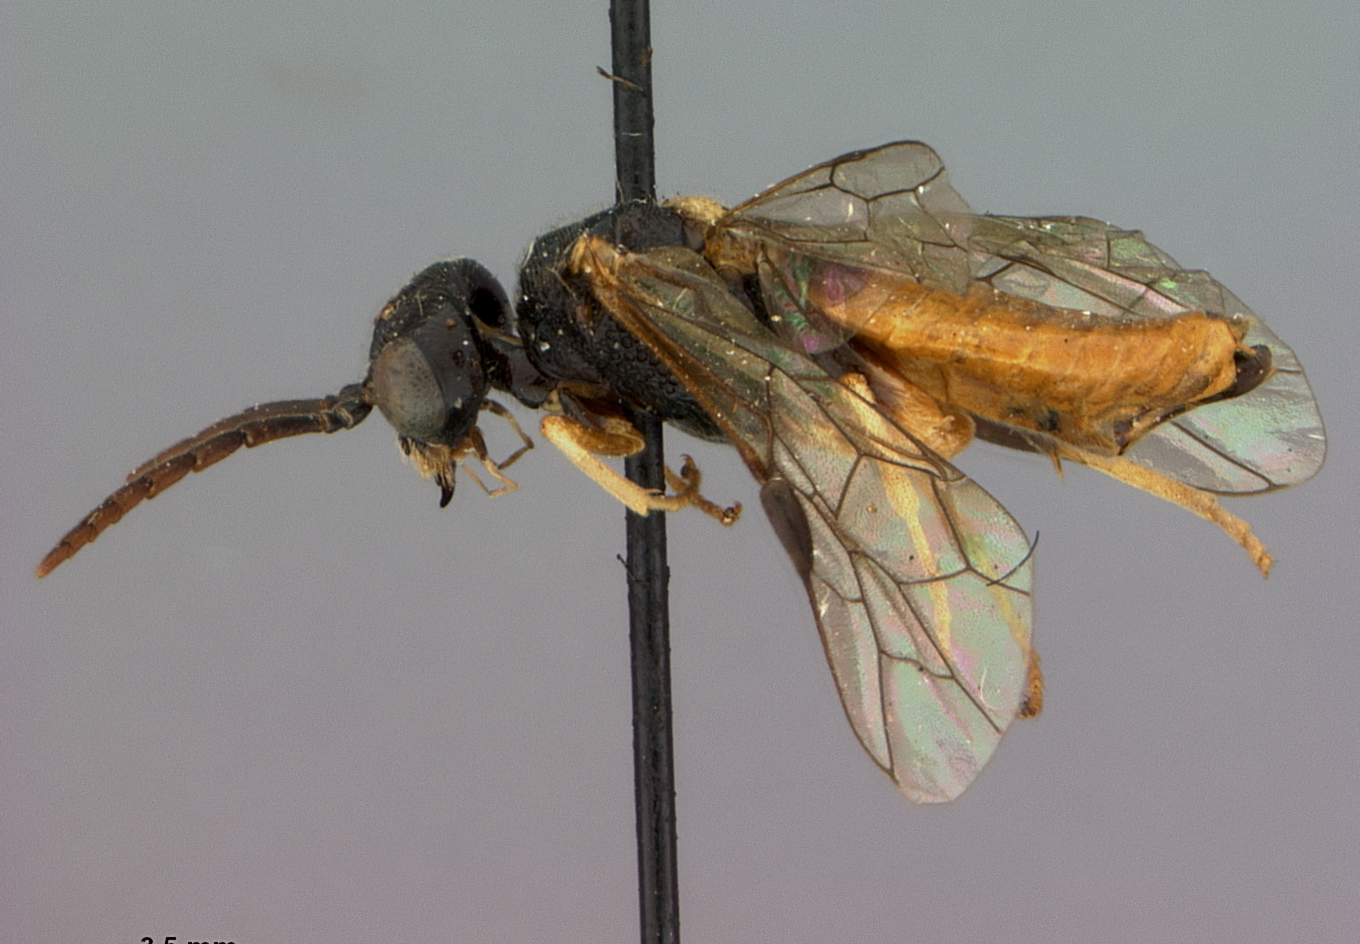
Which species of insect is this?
Dimorphopteryx pinguis
